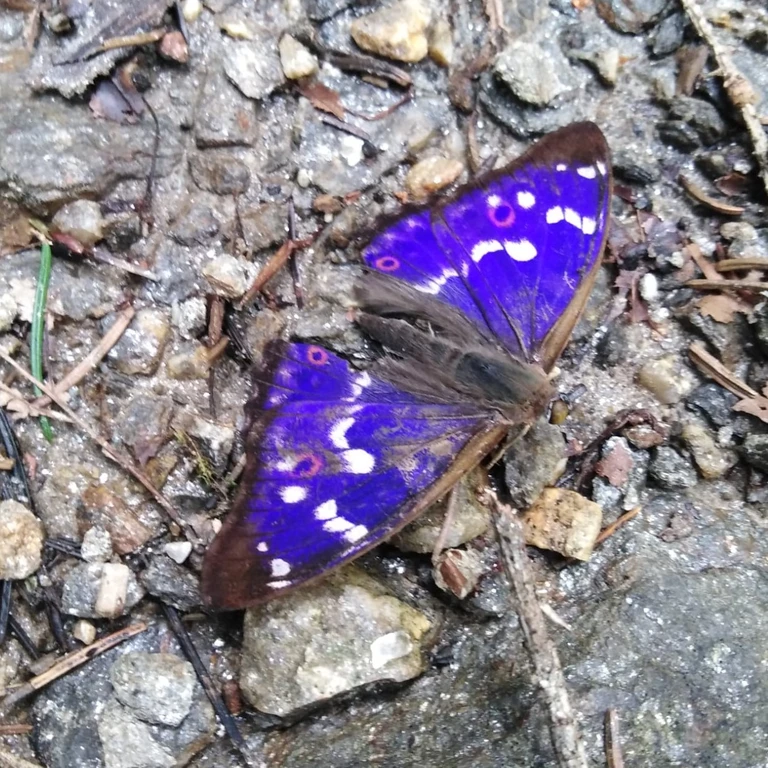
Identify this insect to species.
Apatura ilia
